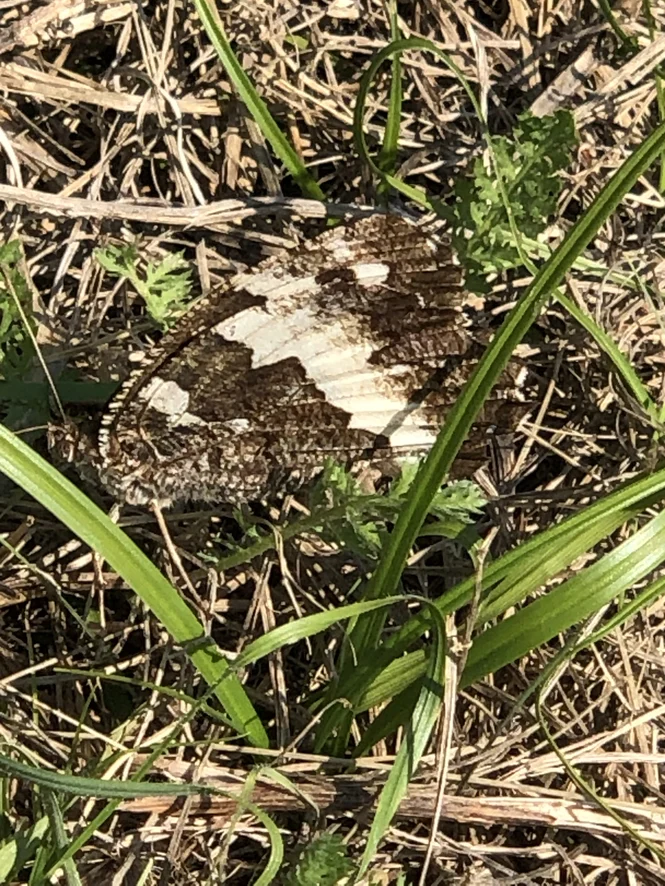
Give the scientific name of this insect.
Brintesia circe
